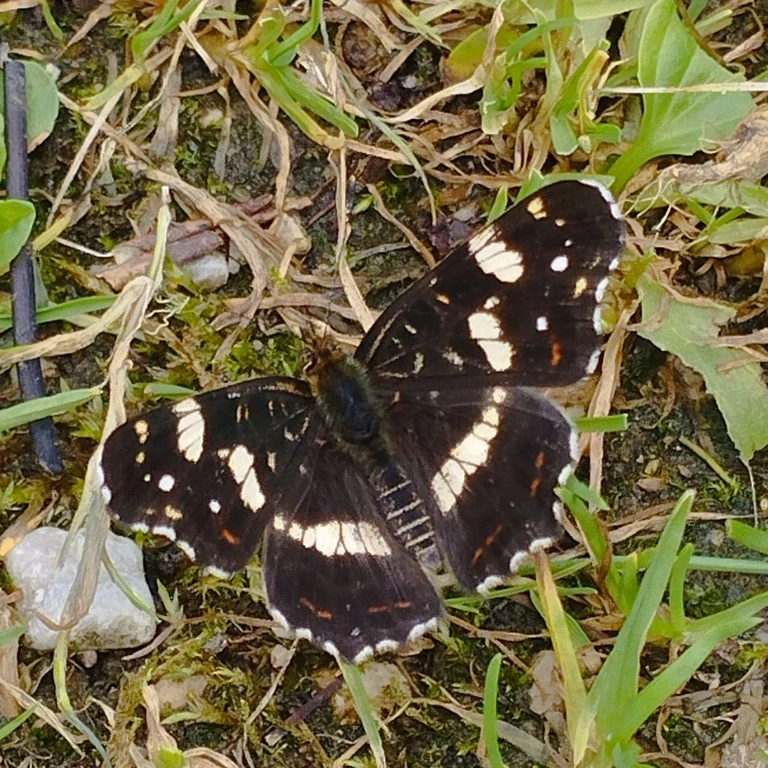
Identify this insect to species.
Araschnia levana
